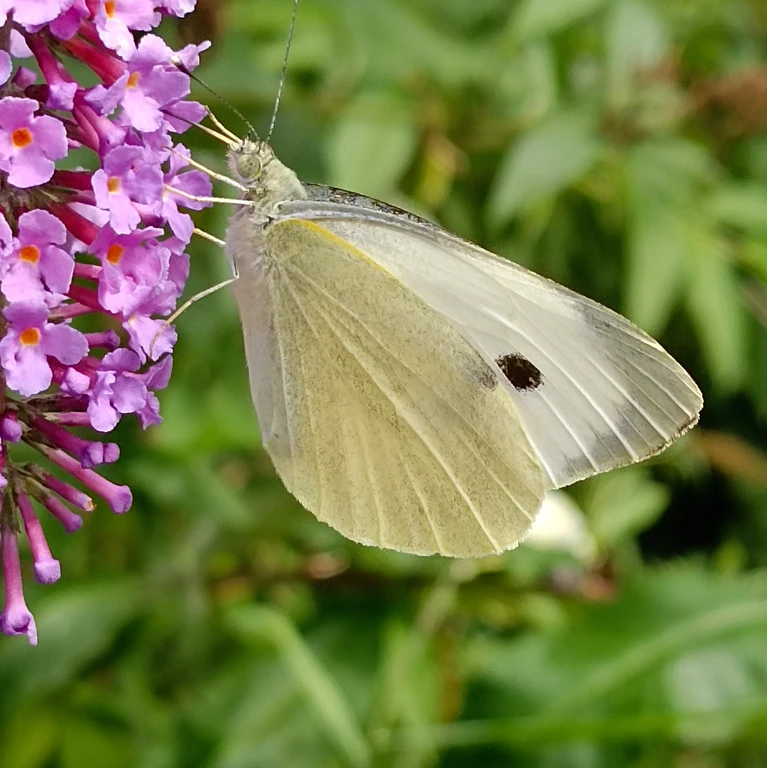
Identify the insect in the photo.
Pieris brassicae
